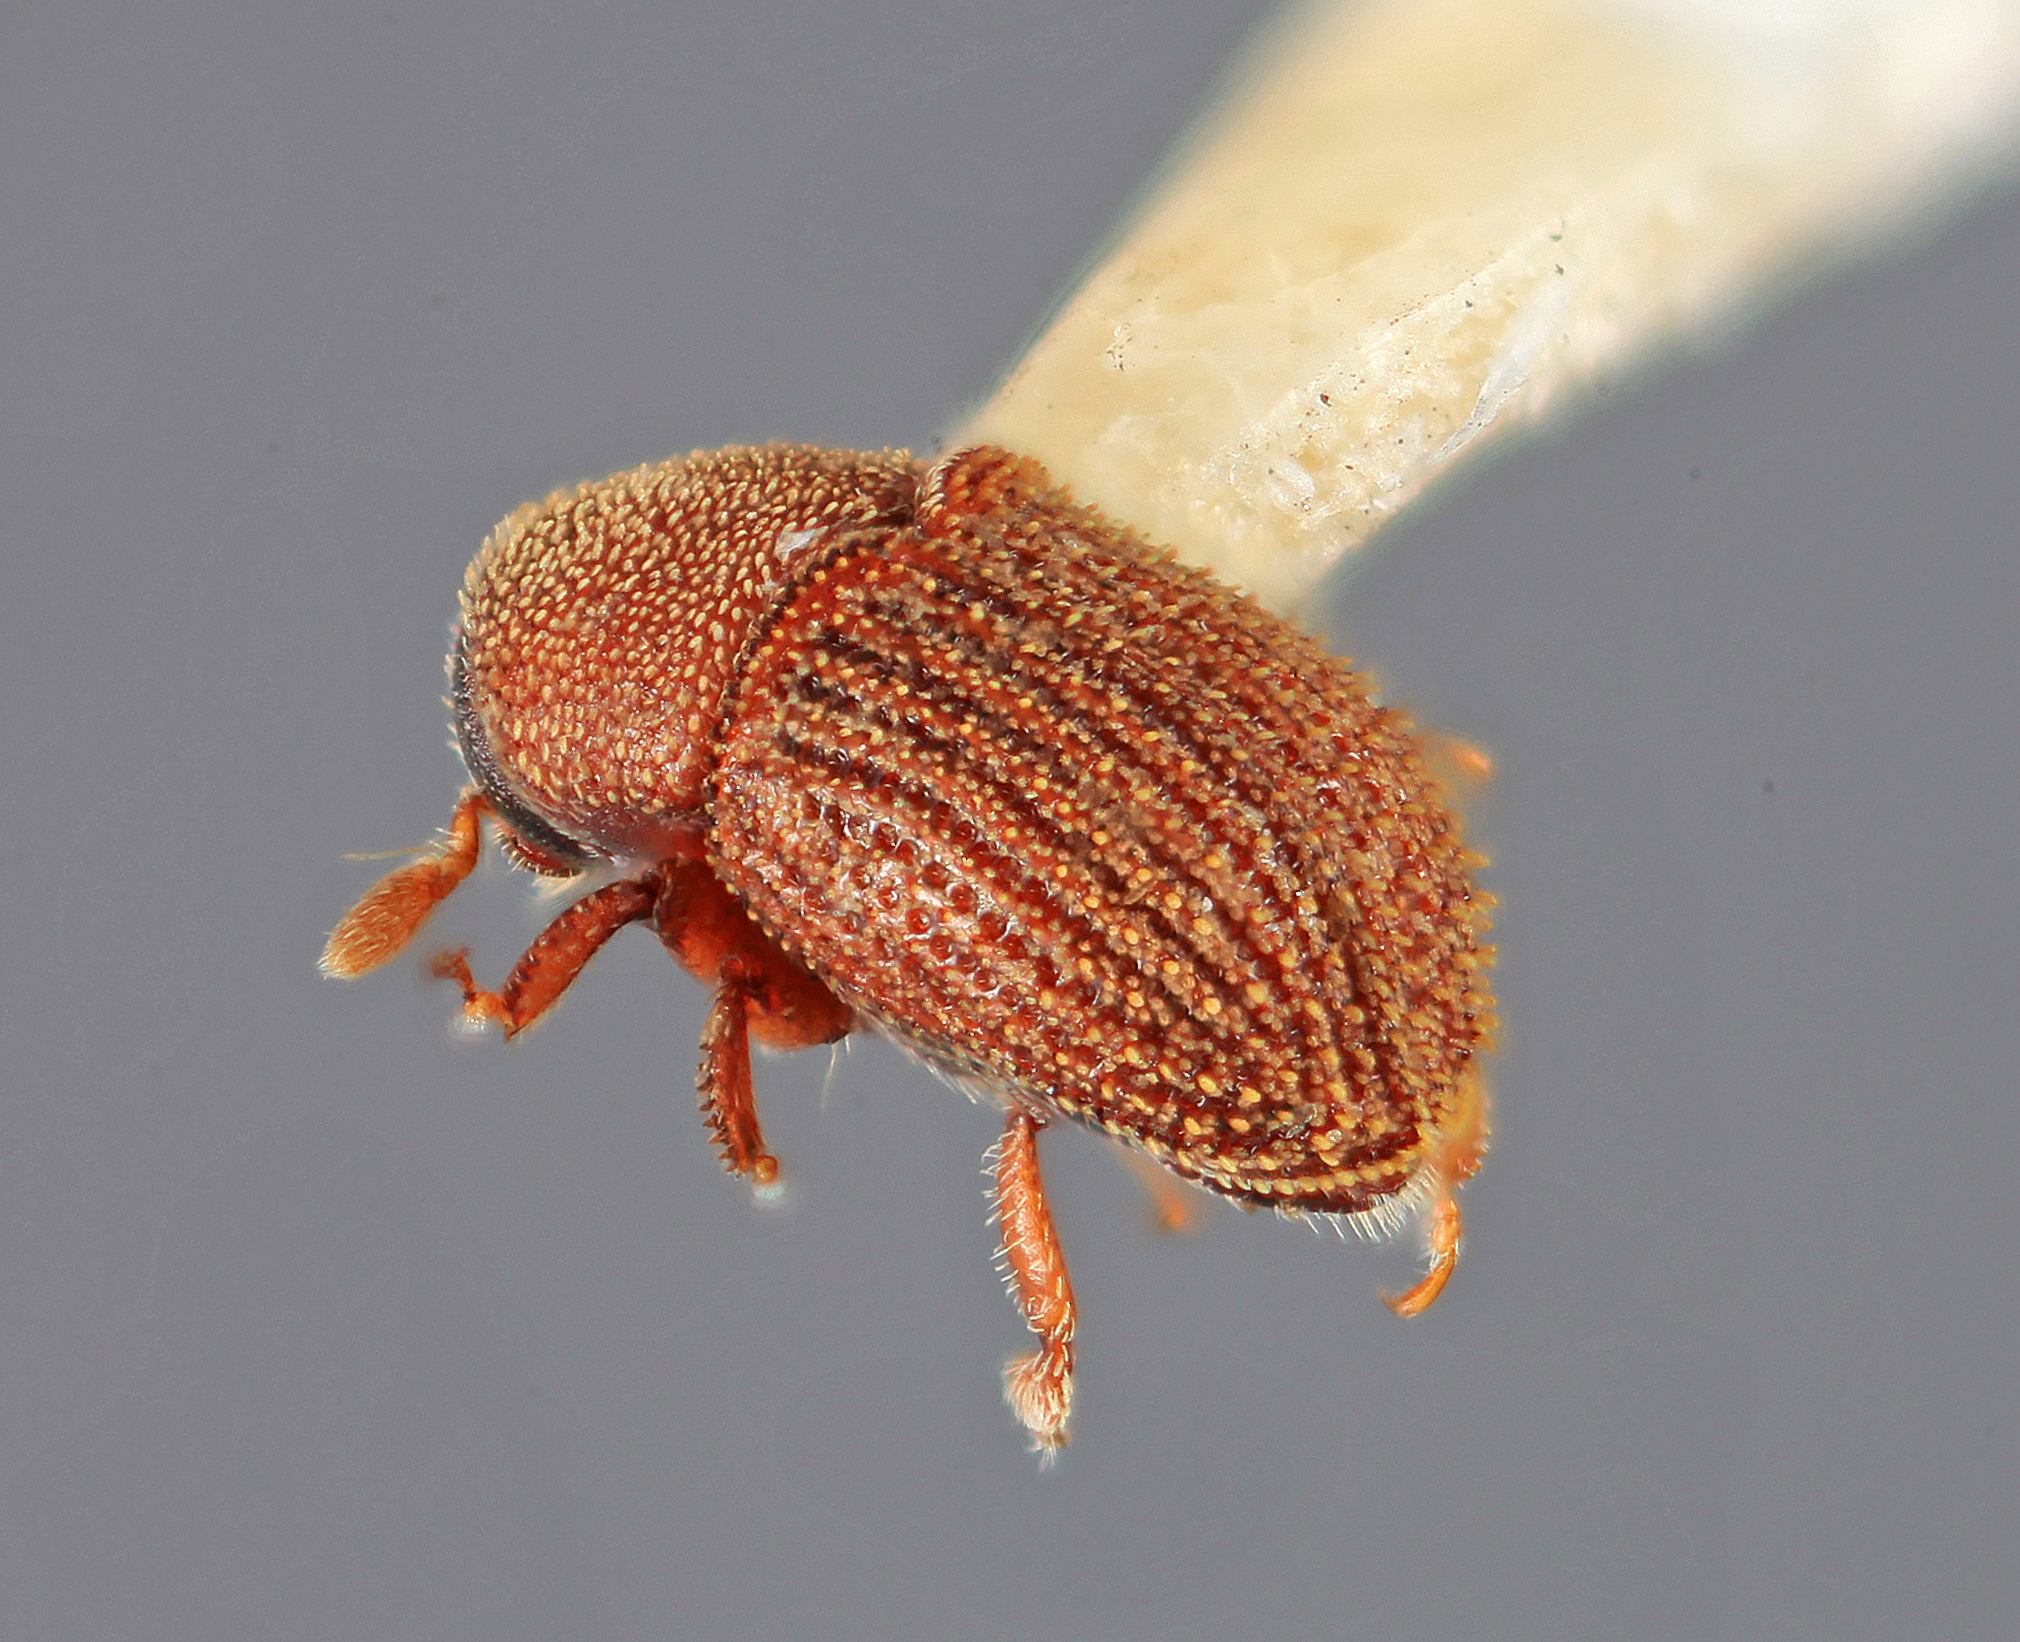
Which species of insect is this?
Chramesus unicornis
